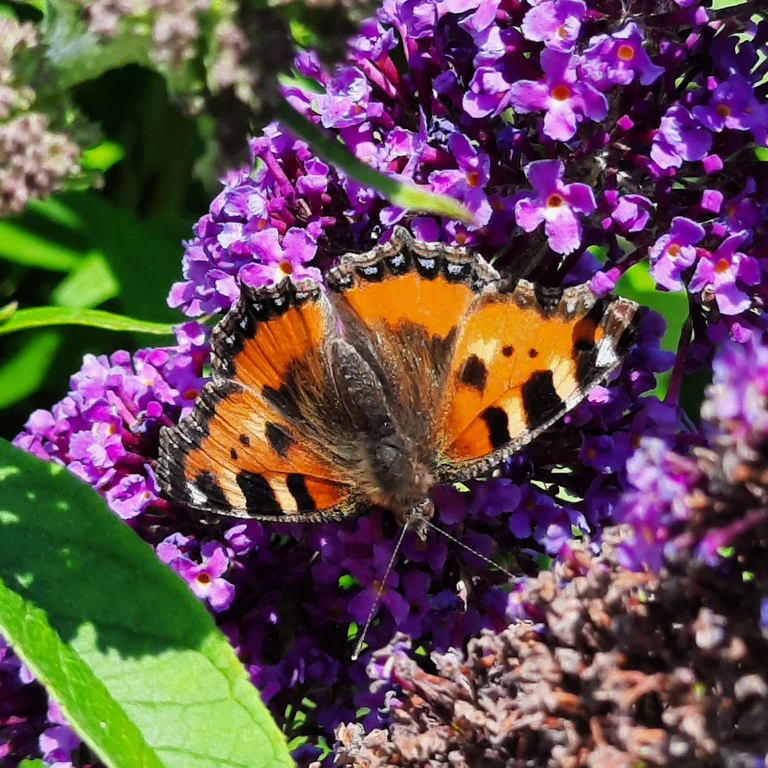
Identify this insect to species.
Aglais urticae
